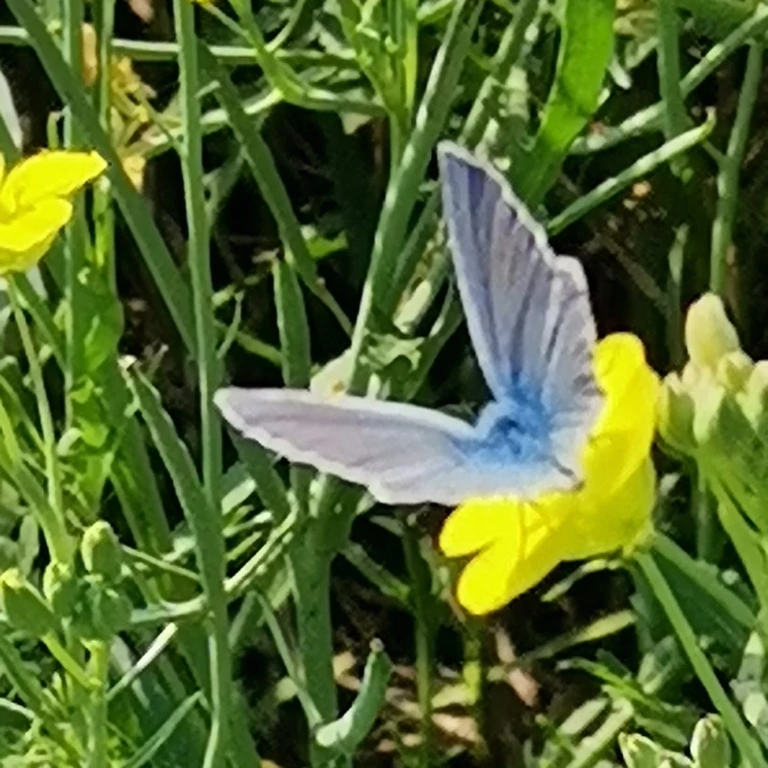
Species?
Polyommatus icarus
